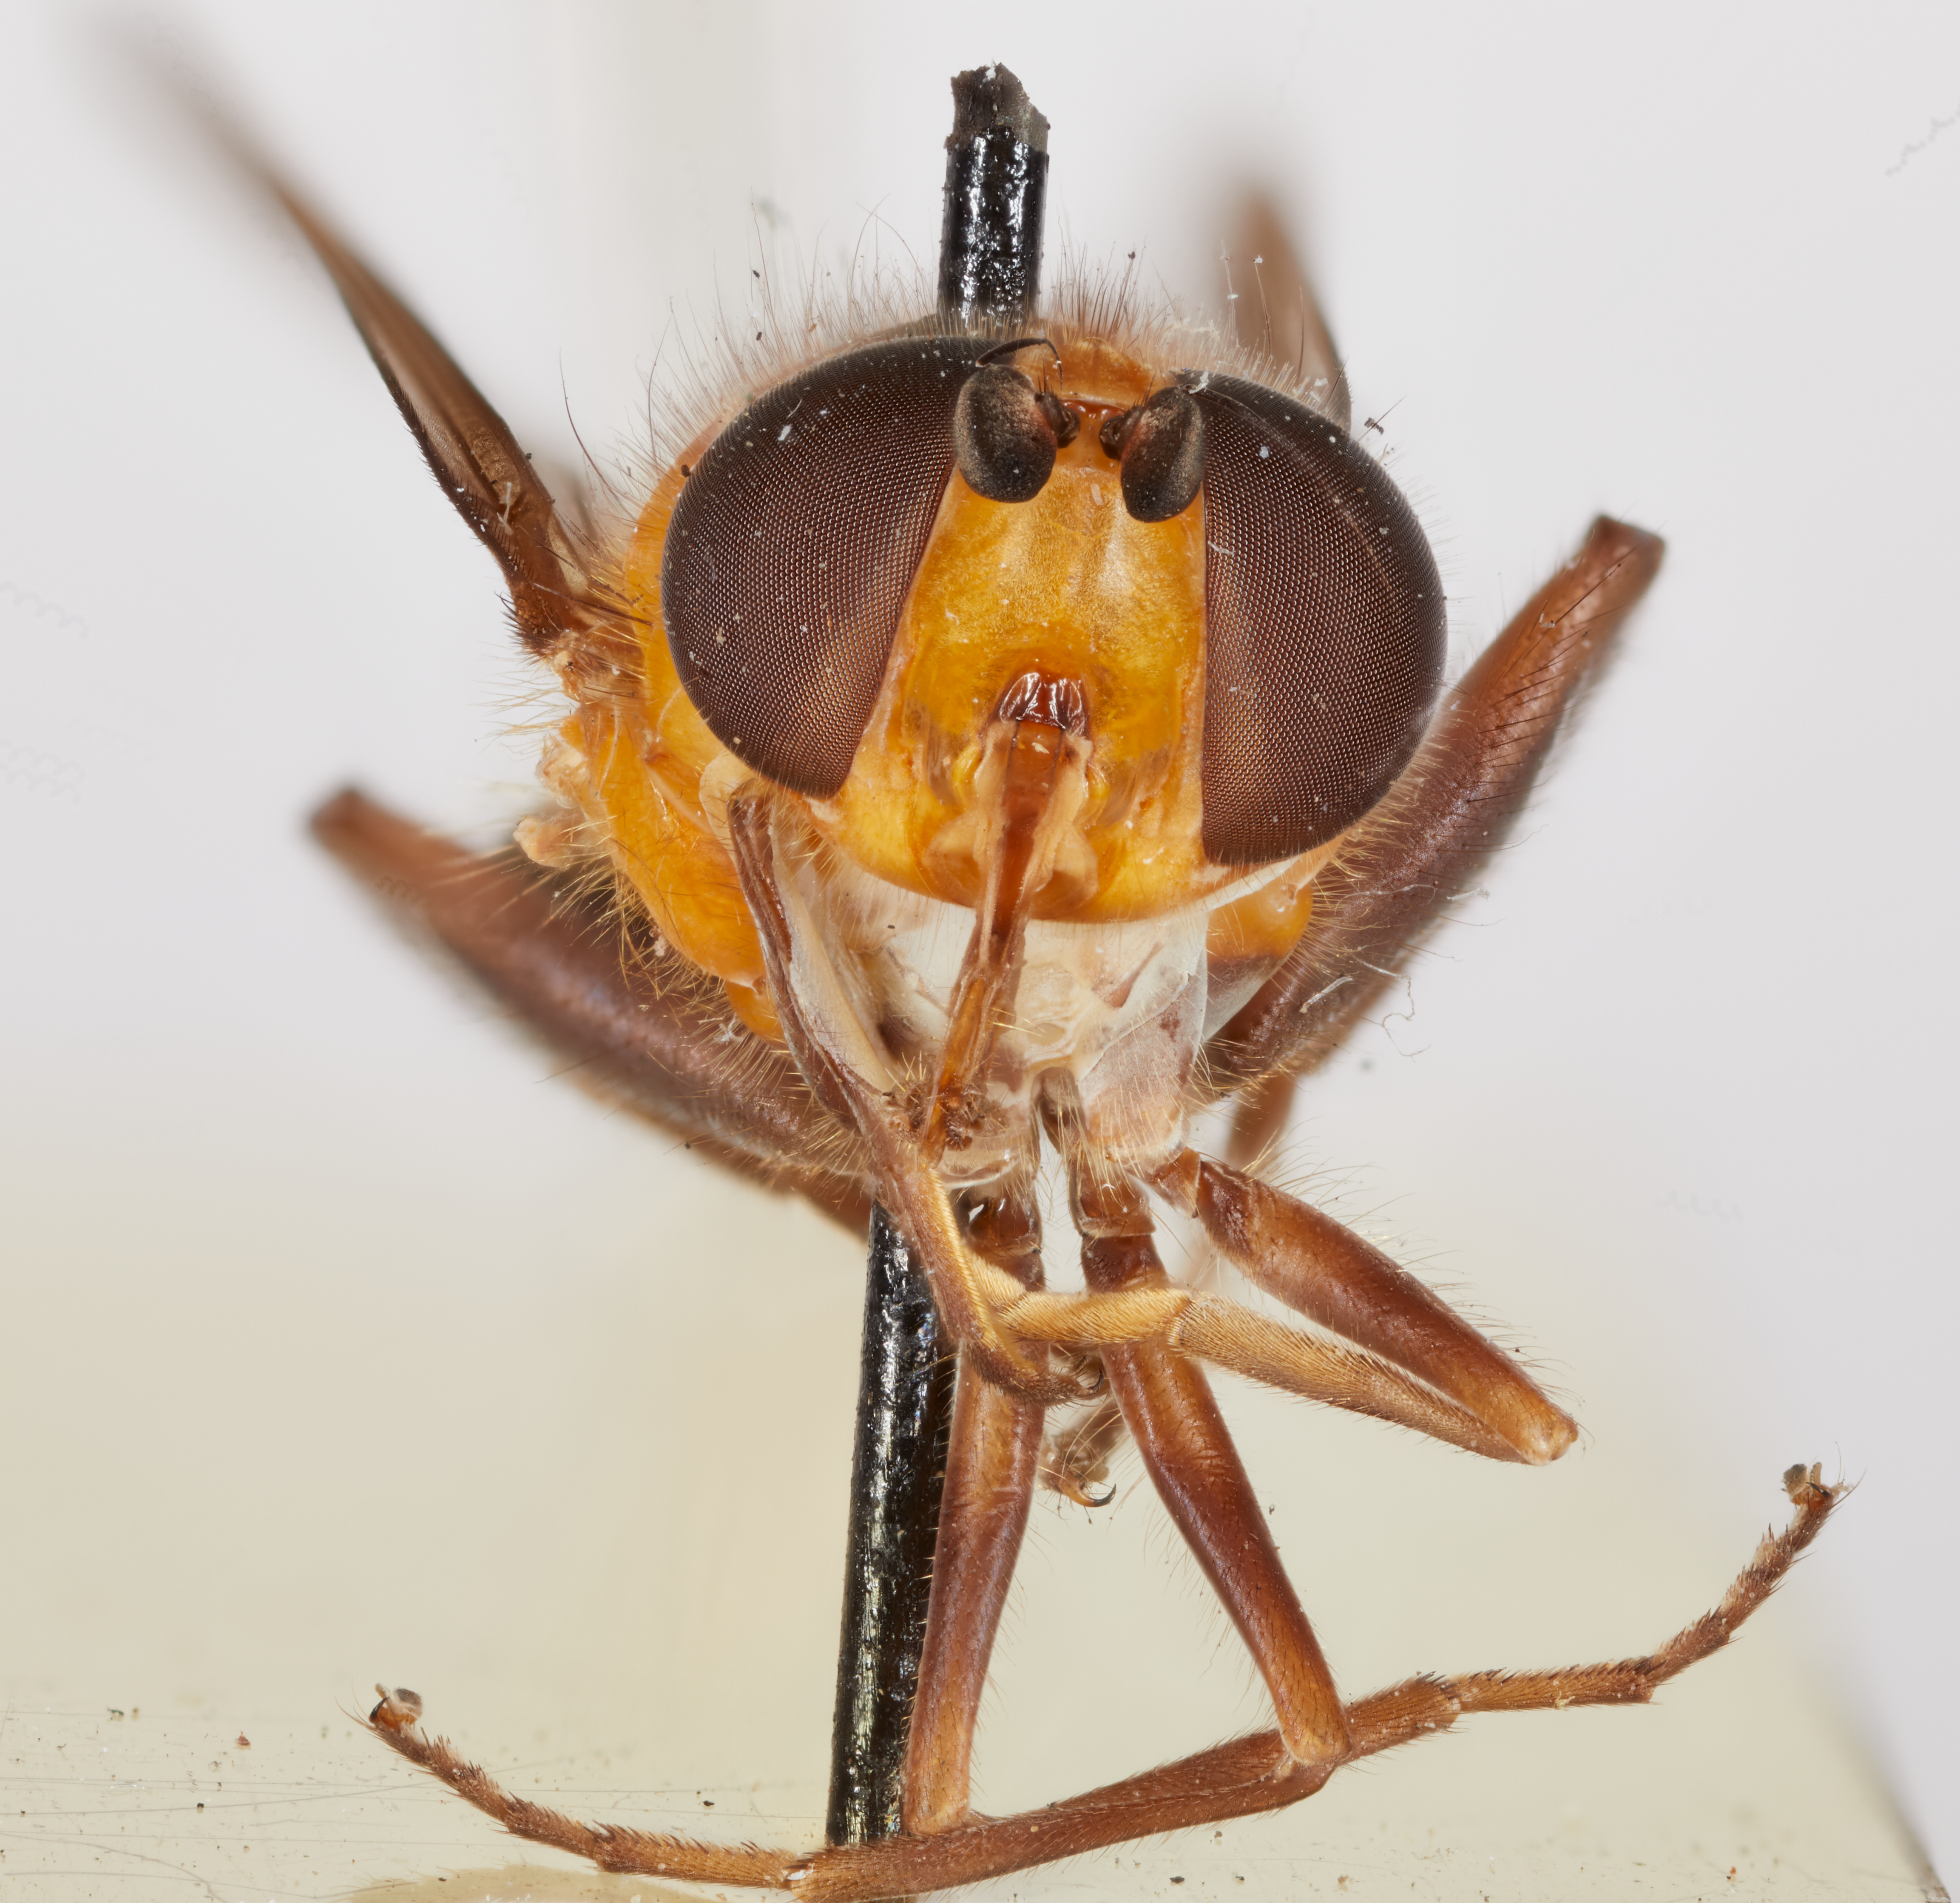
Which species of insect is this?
Chilosia bicolor
